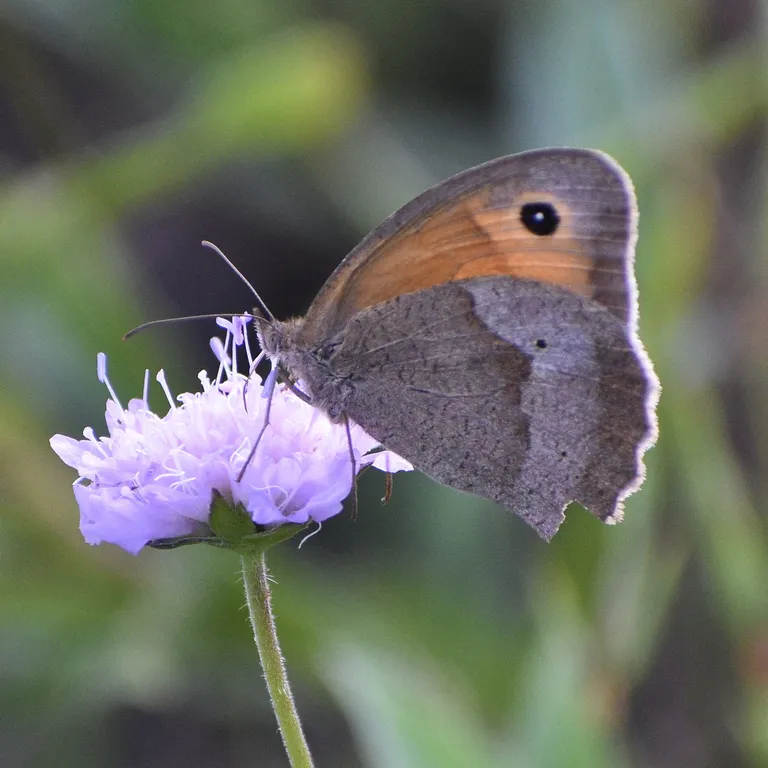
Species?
Maniola jurtina
